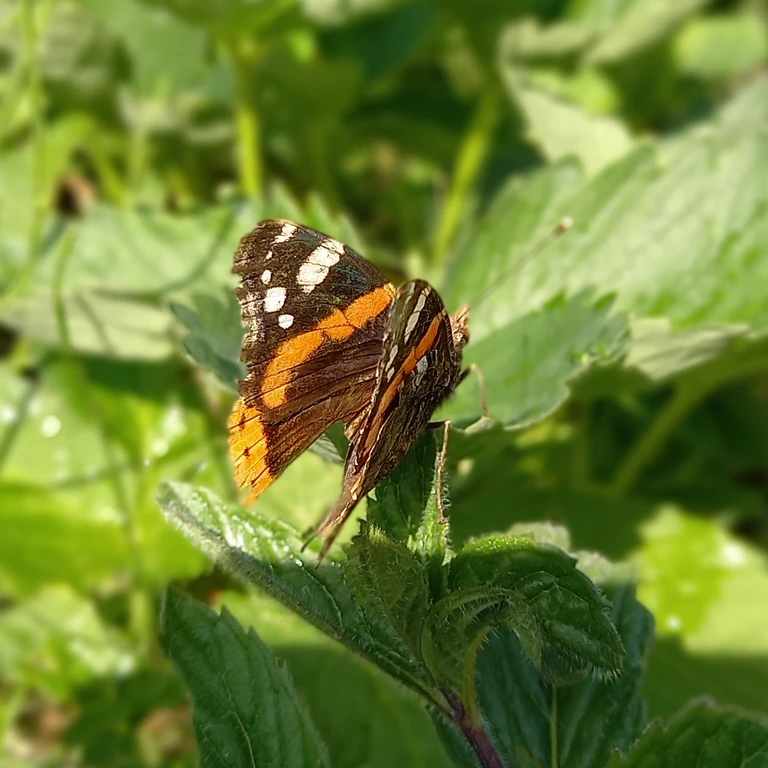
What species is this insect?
Vanessa atalanta
